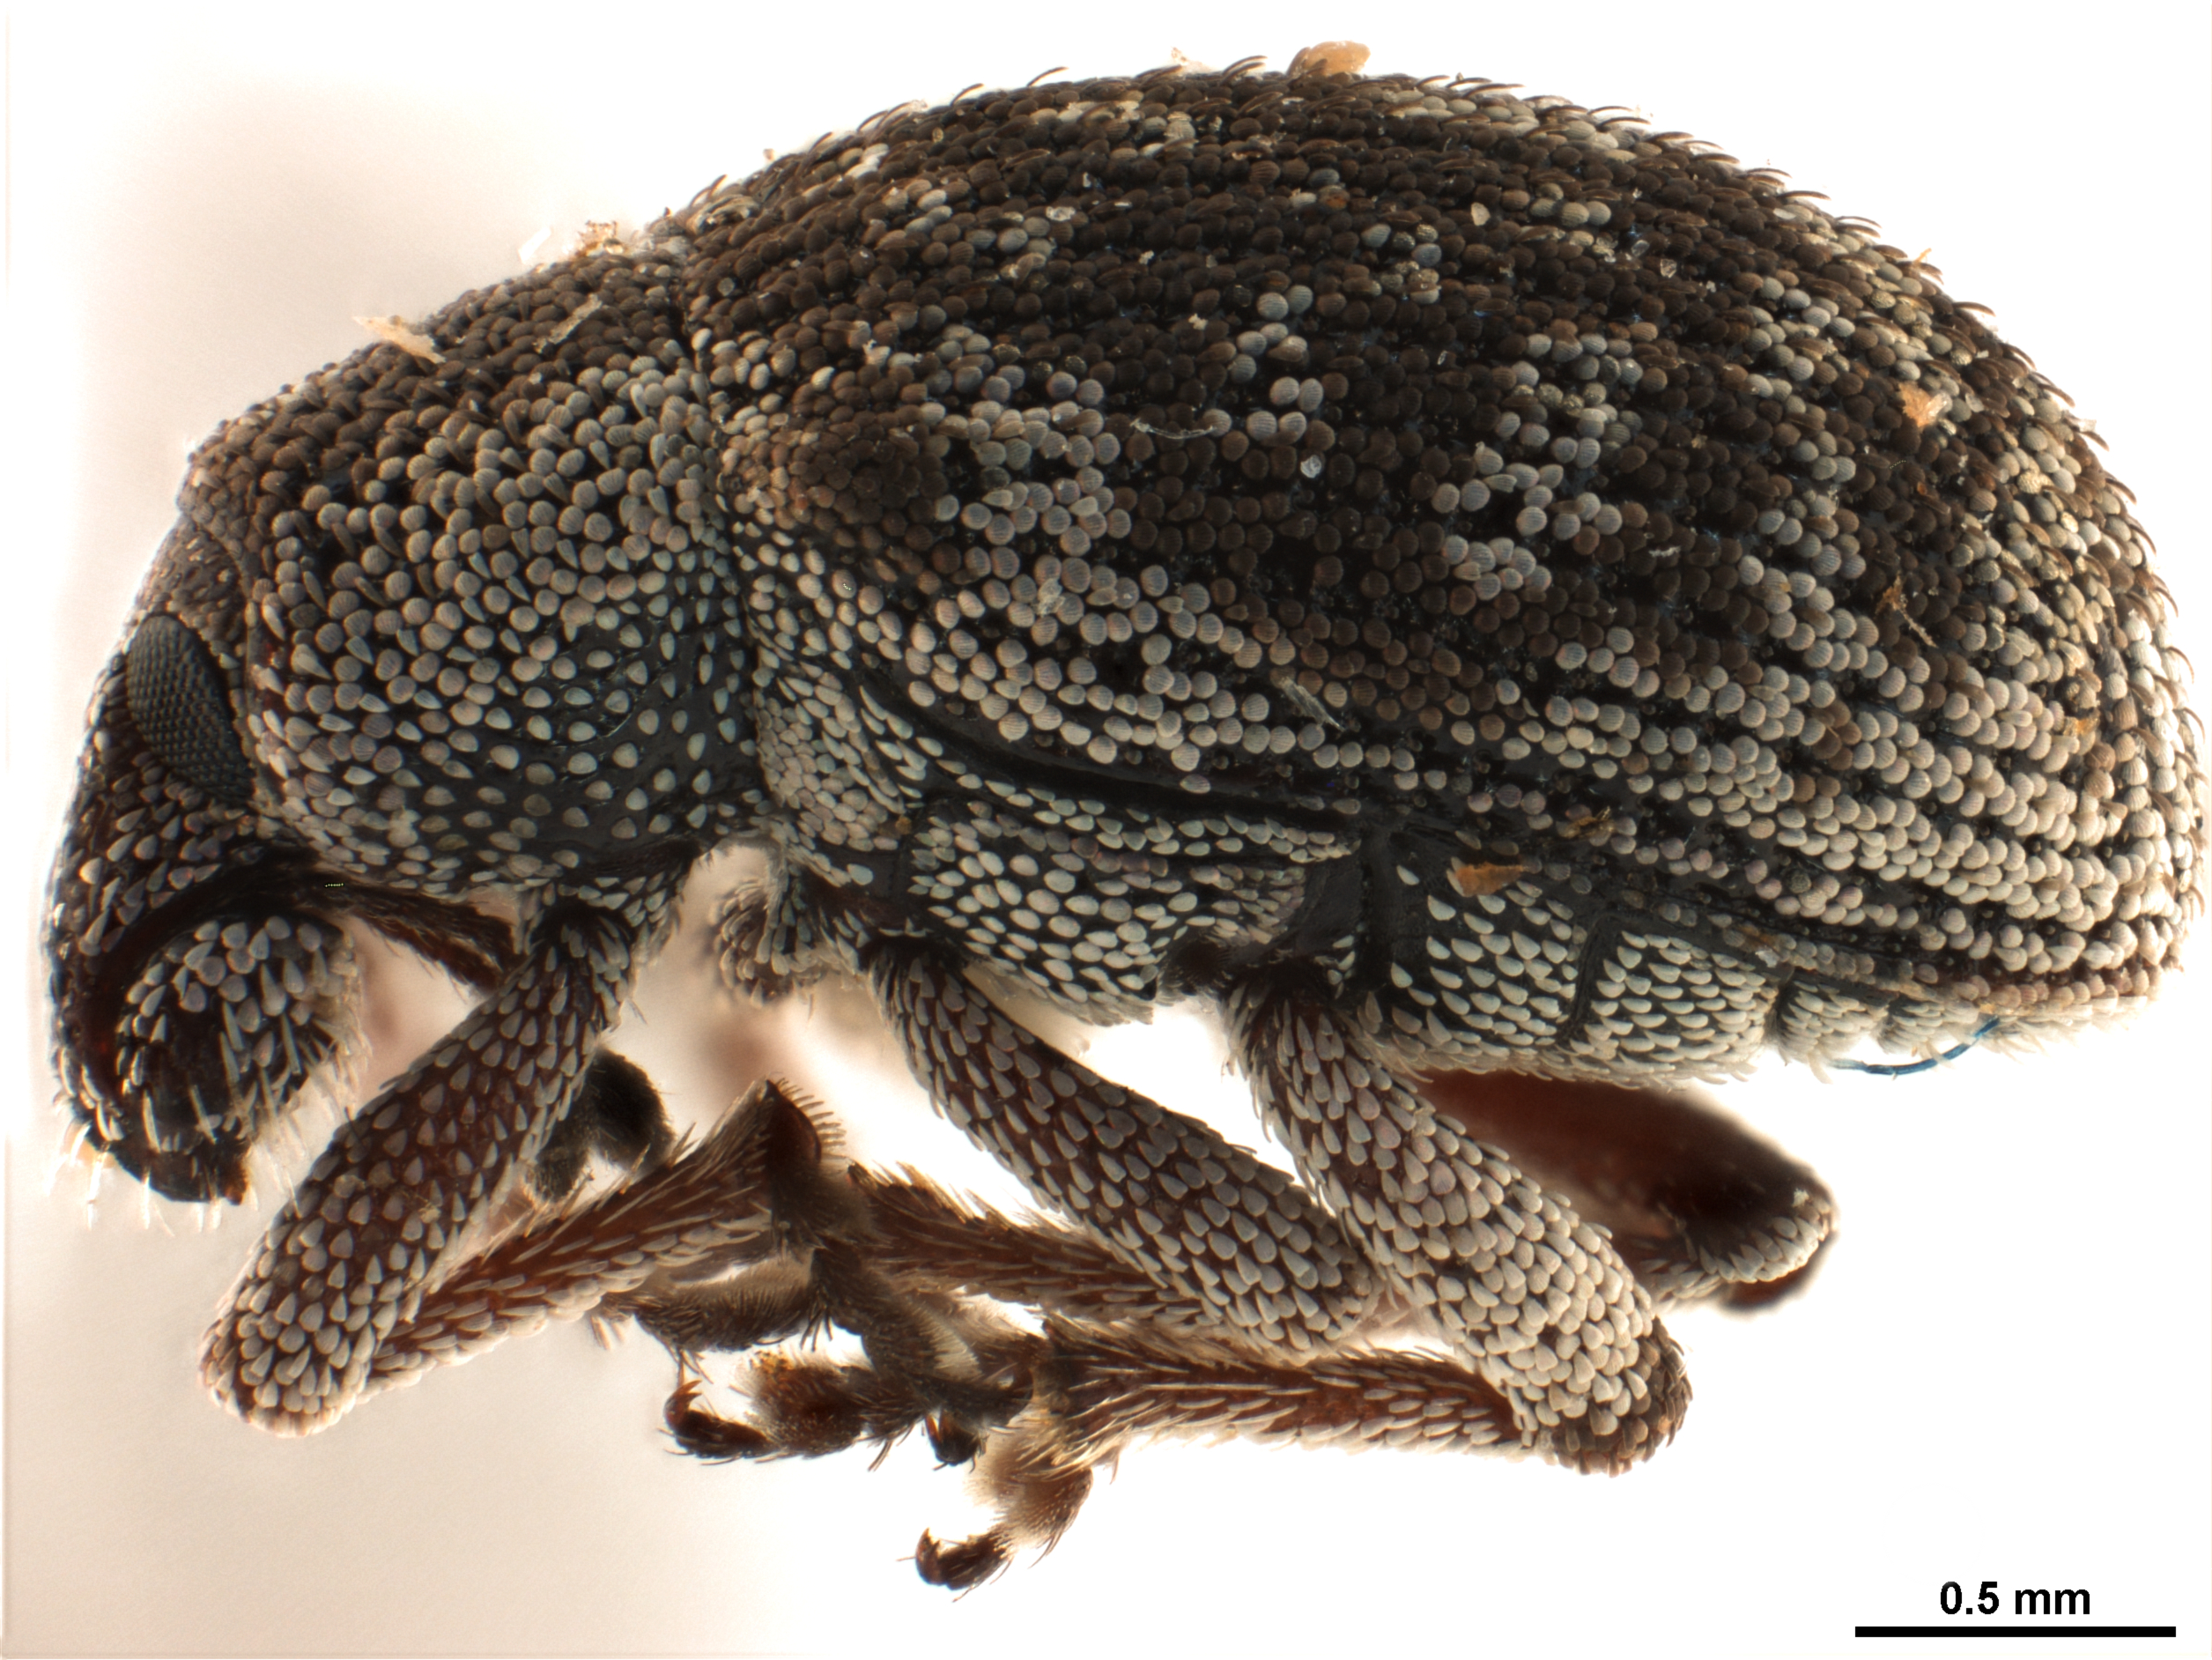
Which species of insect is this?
Eucoleocerus conicicollis
